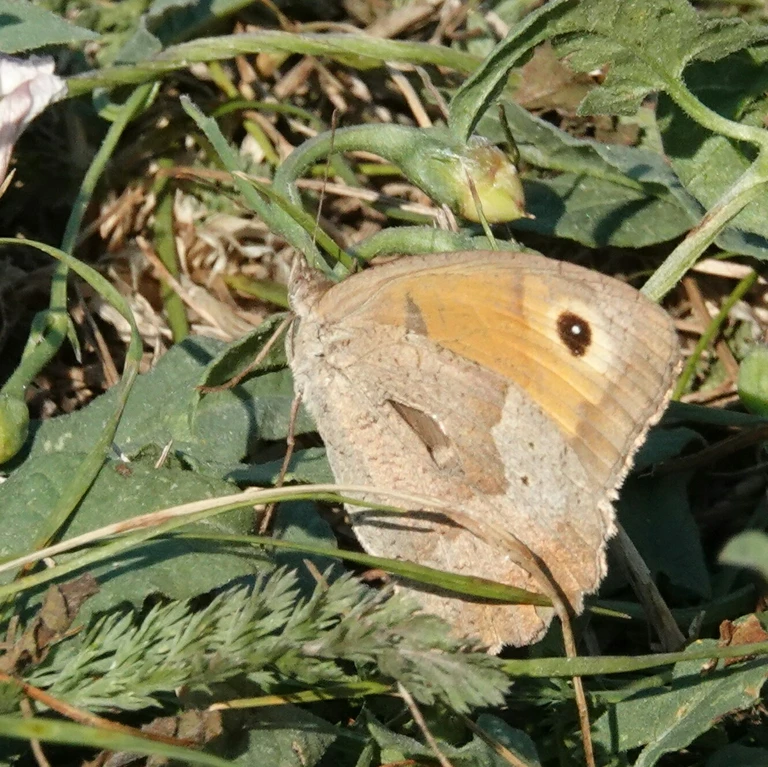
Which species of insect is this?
Maniola jurtina
